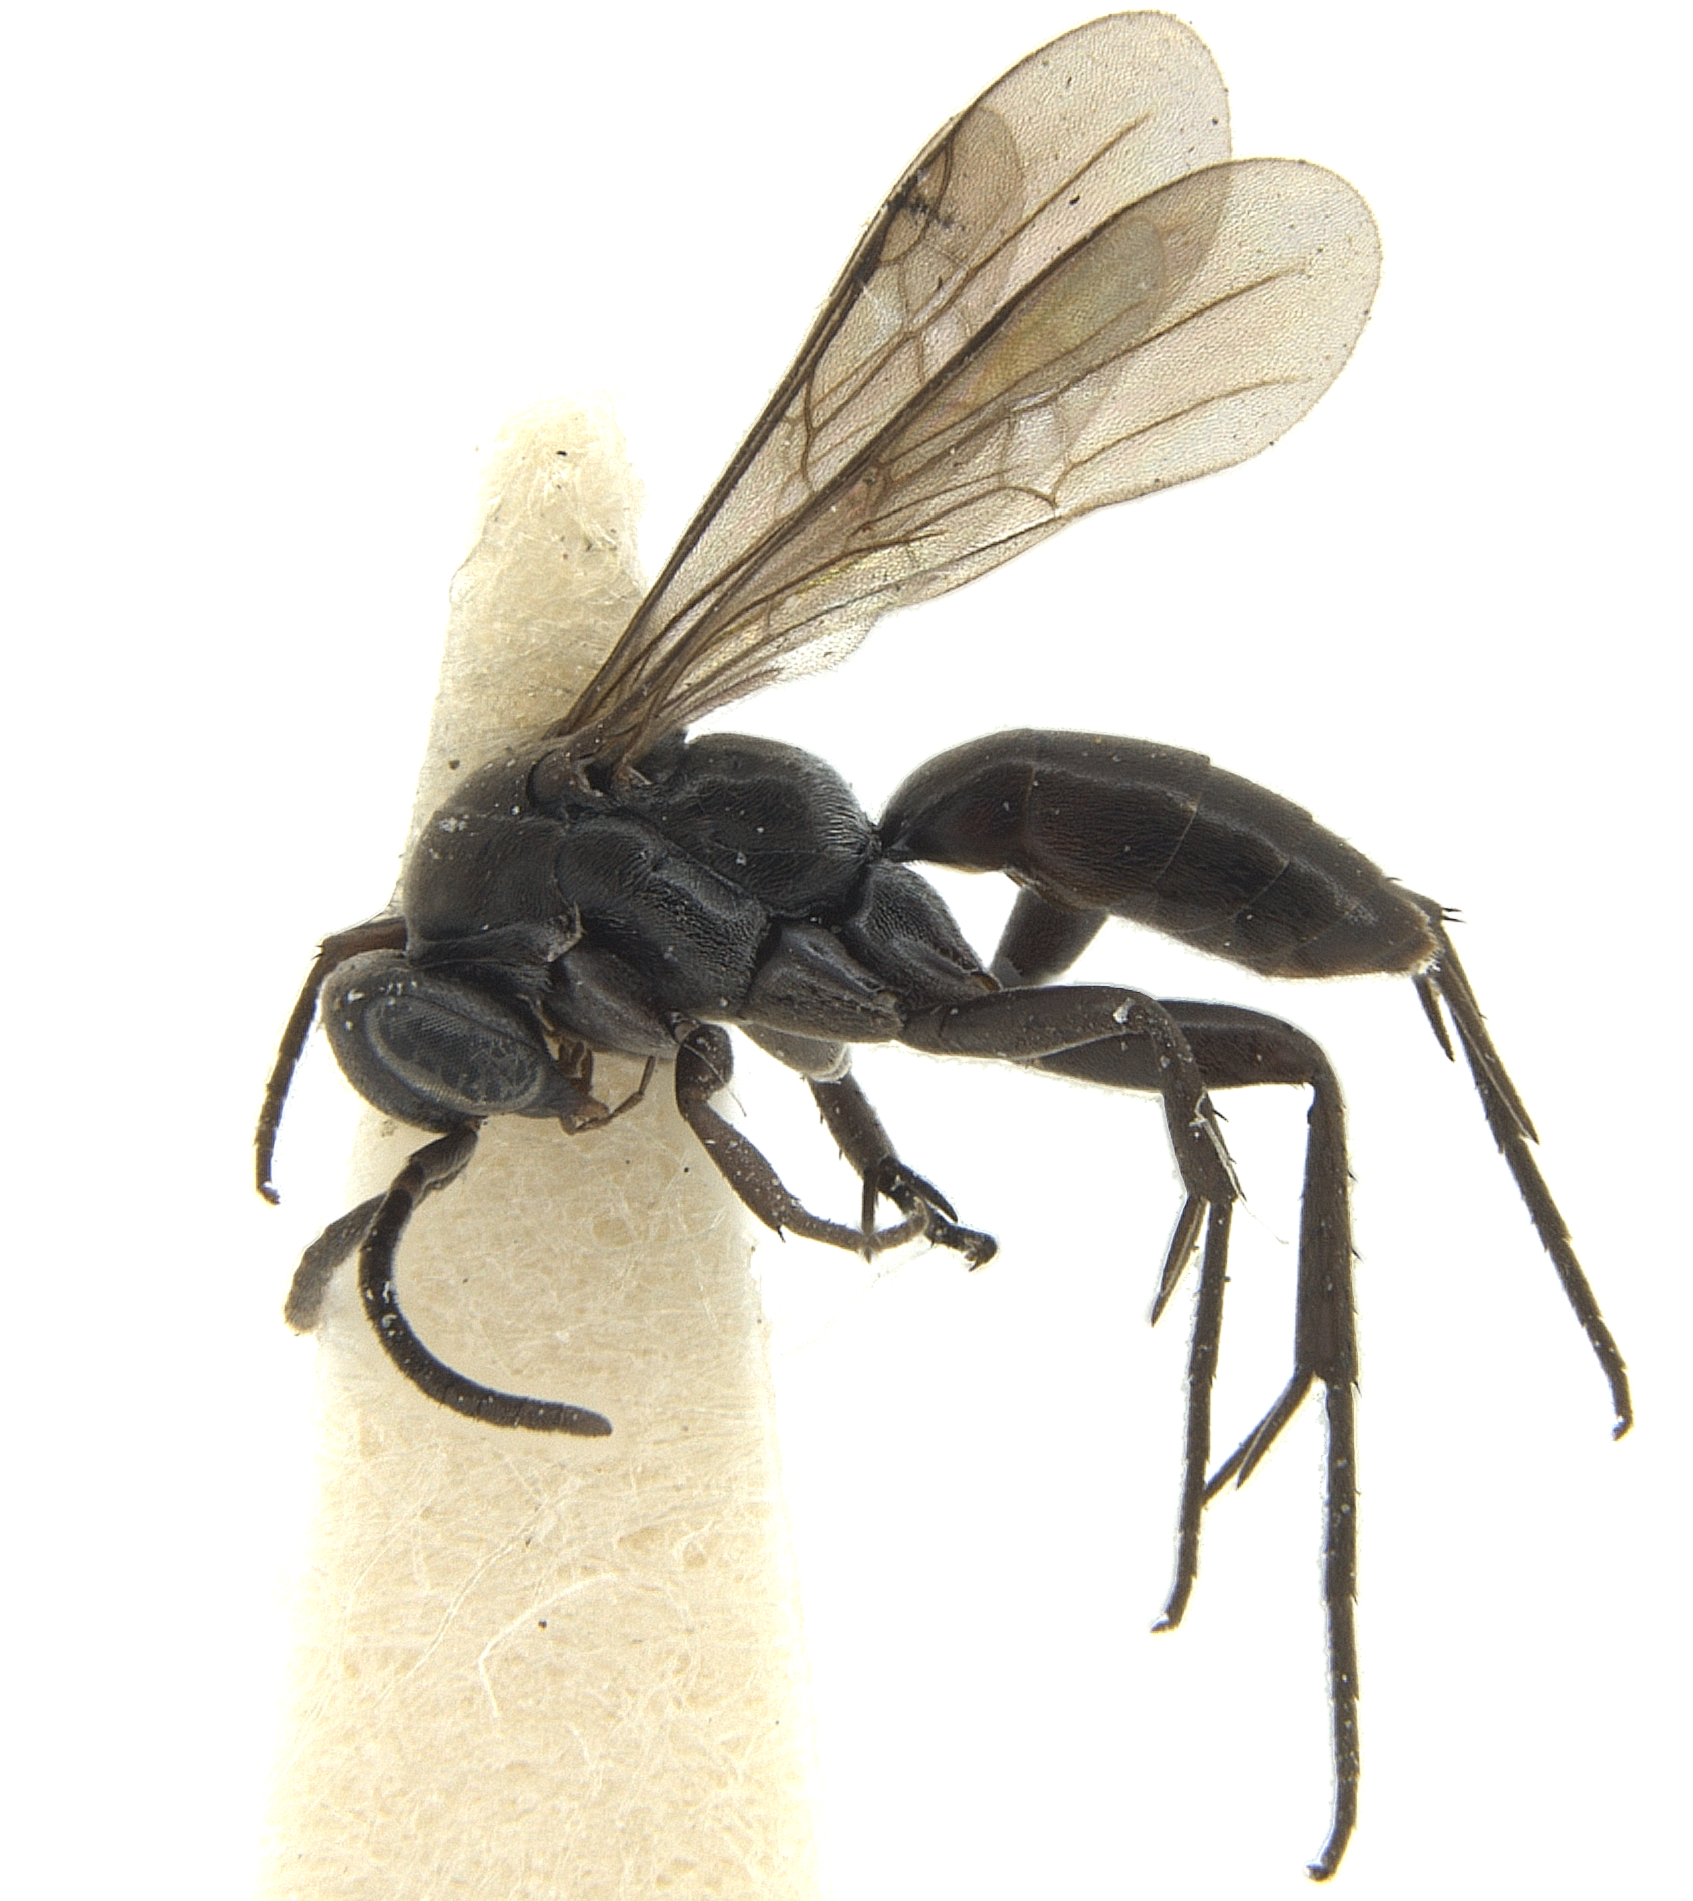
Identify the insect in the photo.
Allaporus pulchellus
